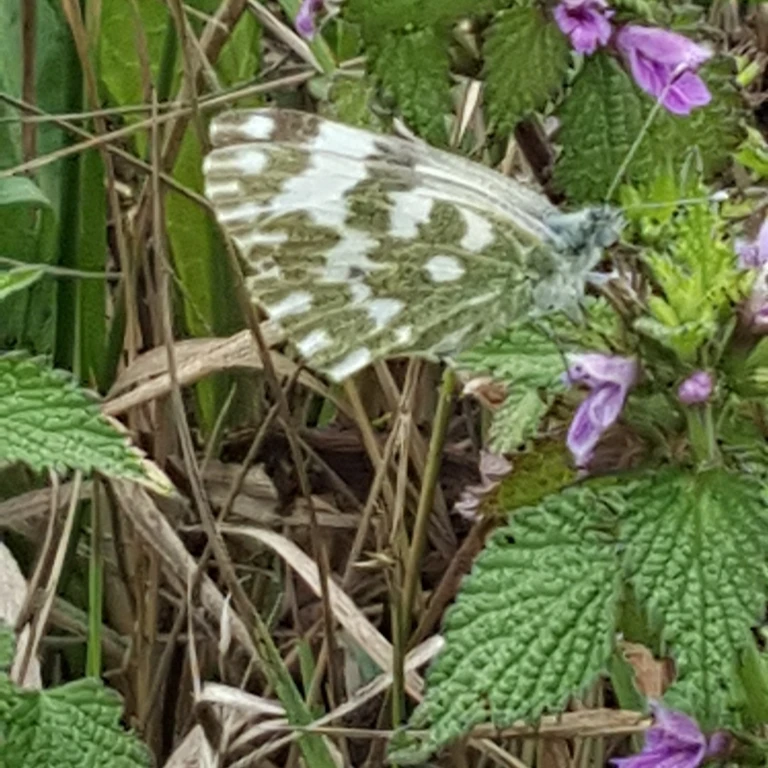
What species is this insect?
Pontia edusa
